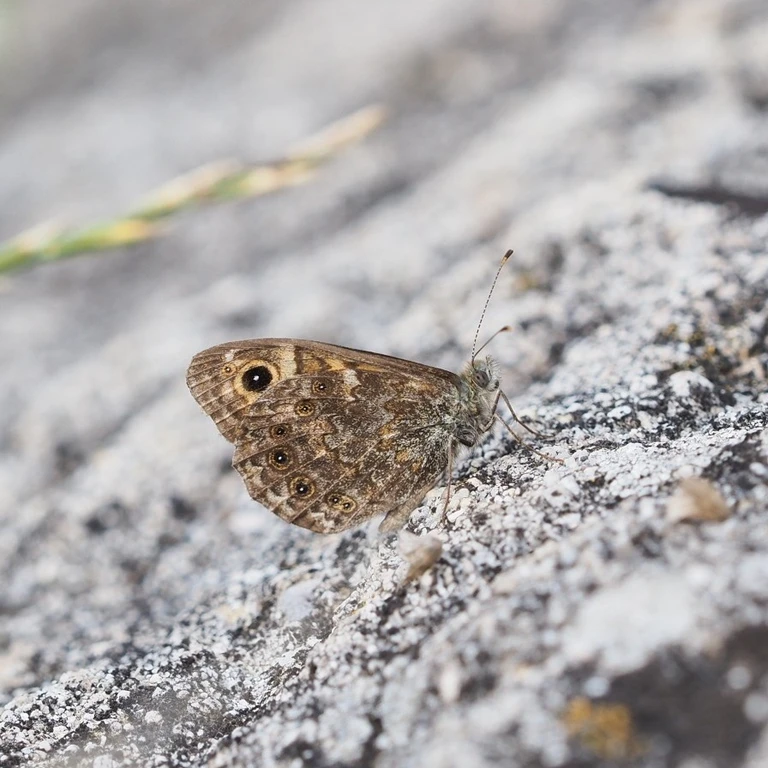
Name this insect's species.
Lasiommata megera (also Pararge megera)
